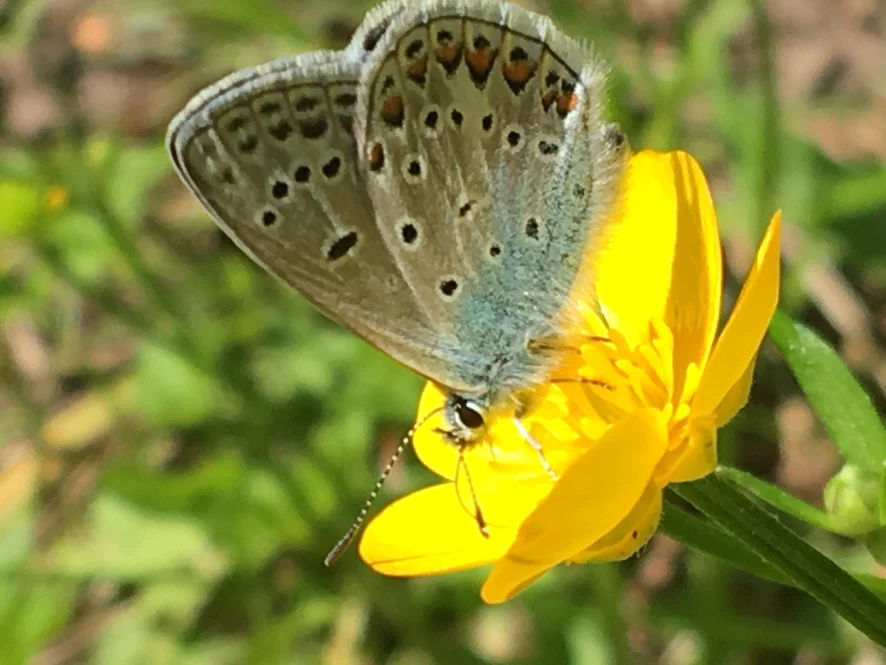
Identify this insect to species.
Polyommatus icarus
